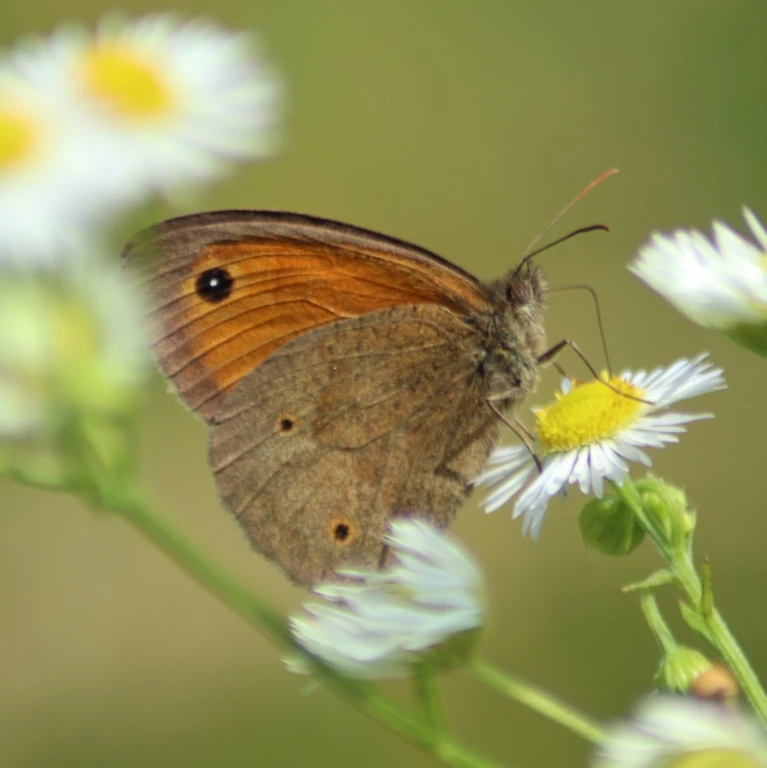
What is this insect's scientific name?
Maniola jurtina
